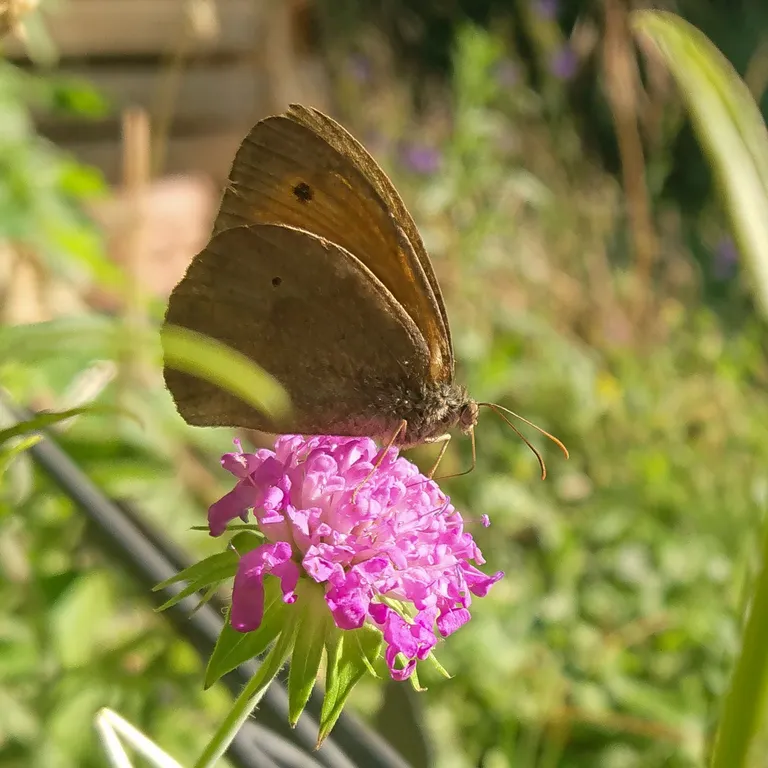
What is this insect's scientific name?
Maniola jurtina
